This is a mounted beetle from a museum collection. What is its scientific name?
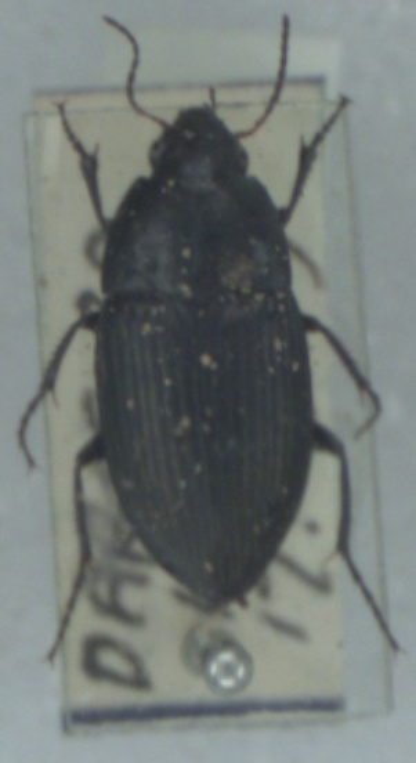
Amara eurynota
